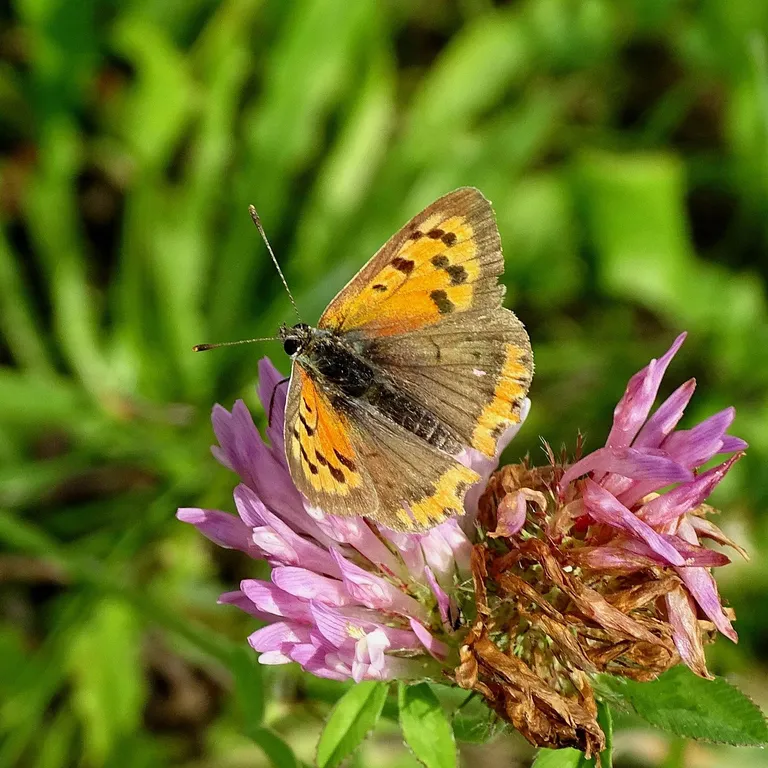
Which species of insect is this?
Lycaena phlaeas
